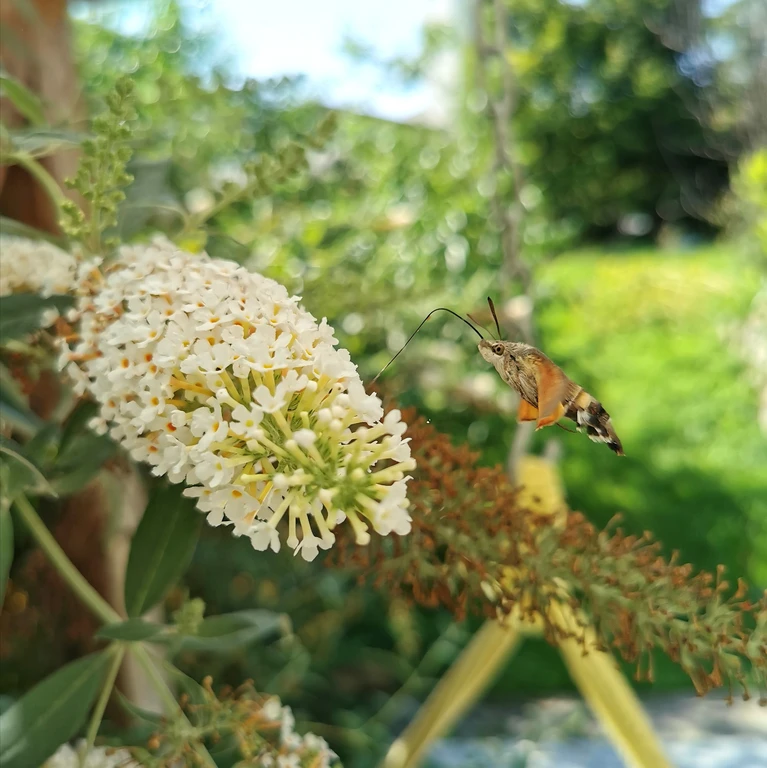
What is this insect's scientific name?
Macroglossum stellatarum
